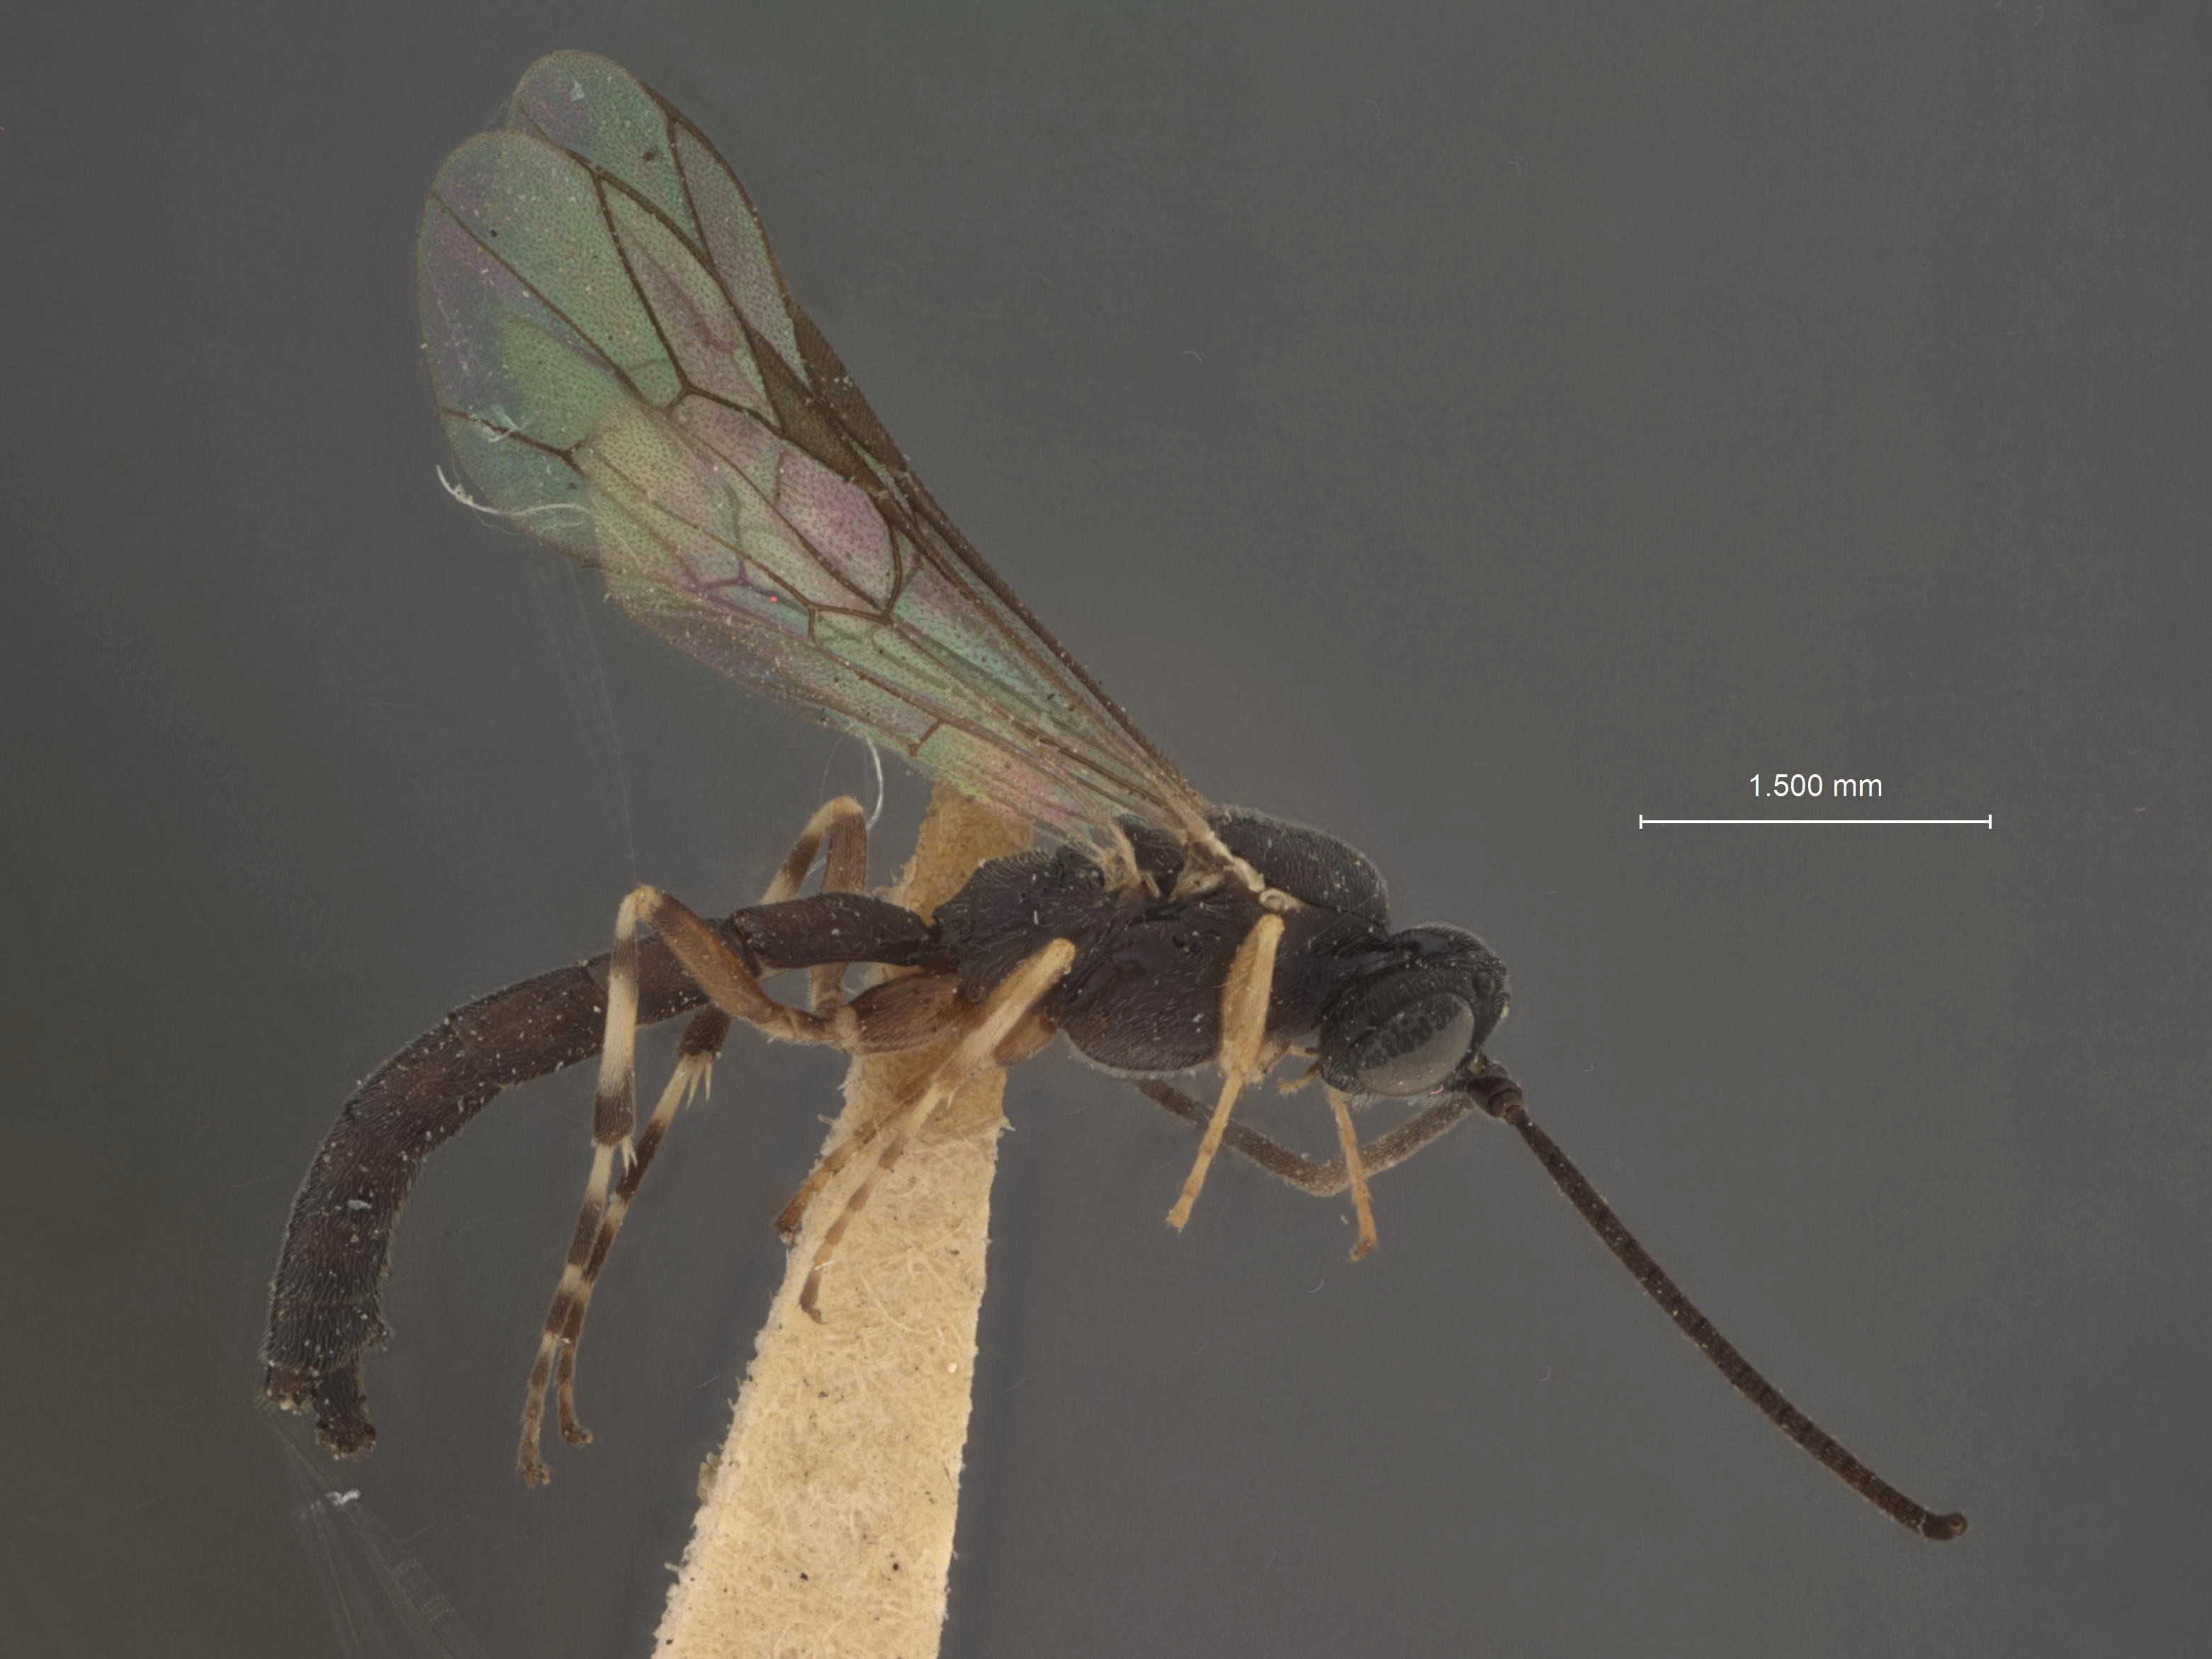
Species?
Glypta epiblemae
